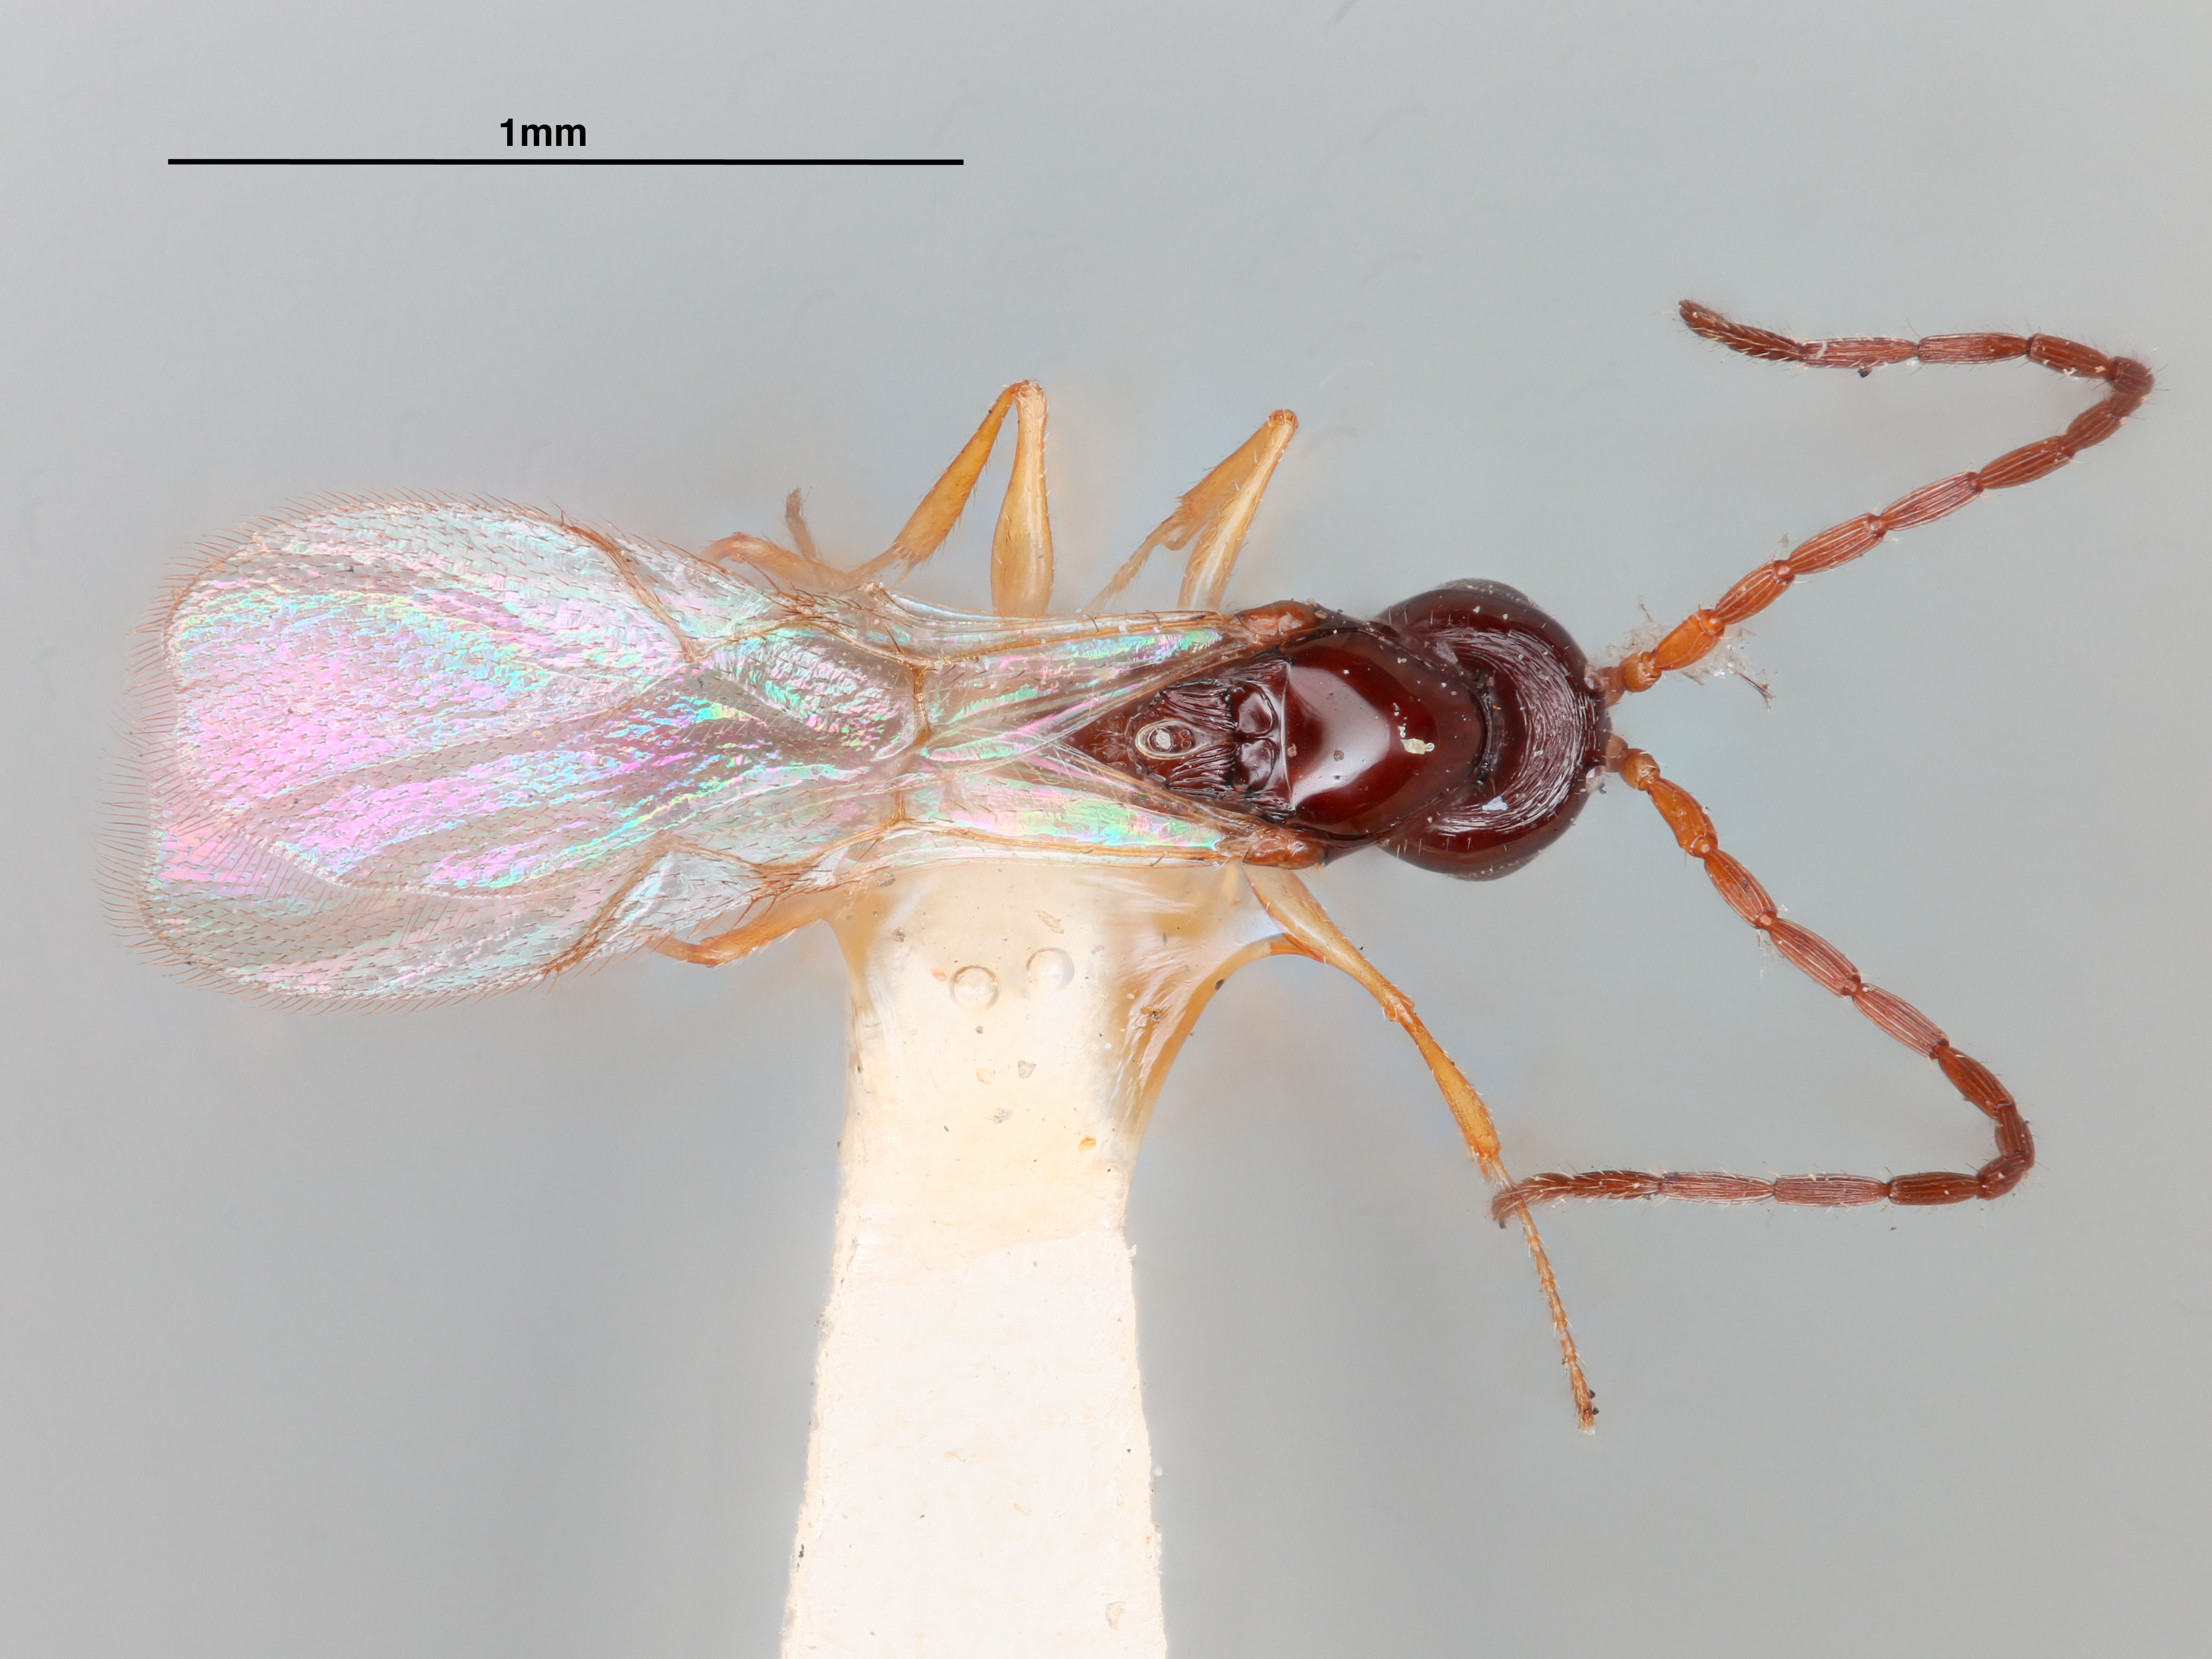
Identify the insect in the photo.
Kleidotoma phillippensis
